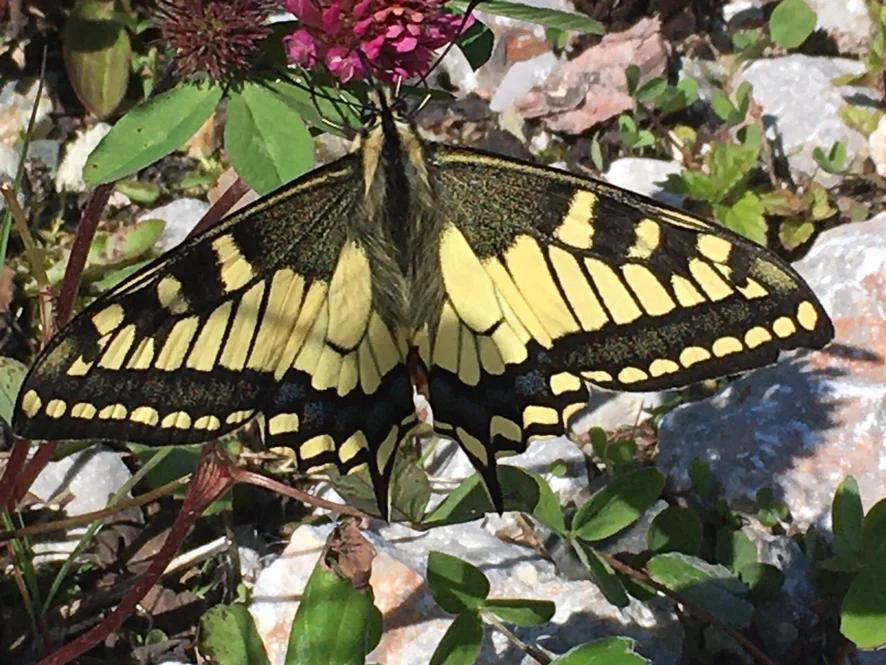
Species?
Papilio machaon
